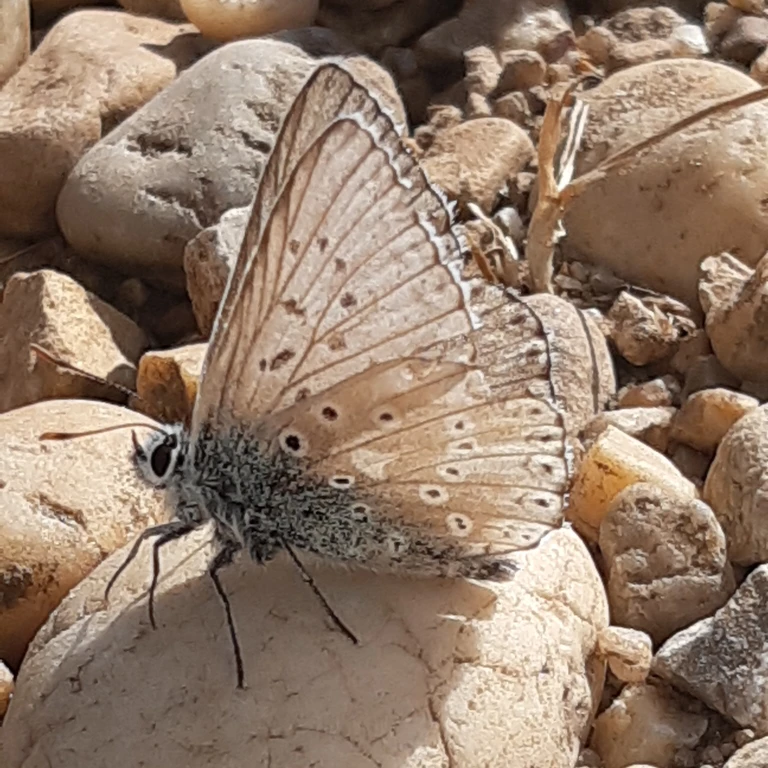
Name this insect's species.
Lysandra coridon
